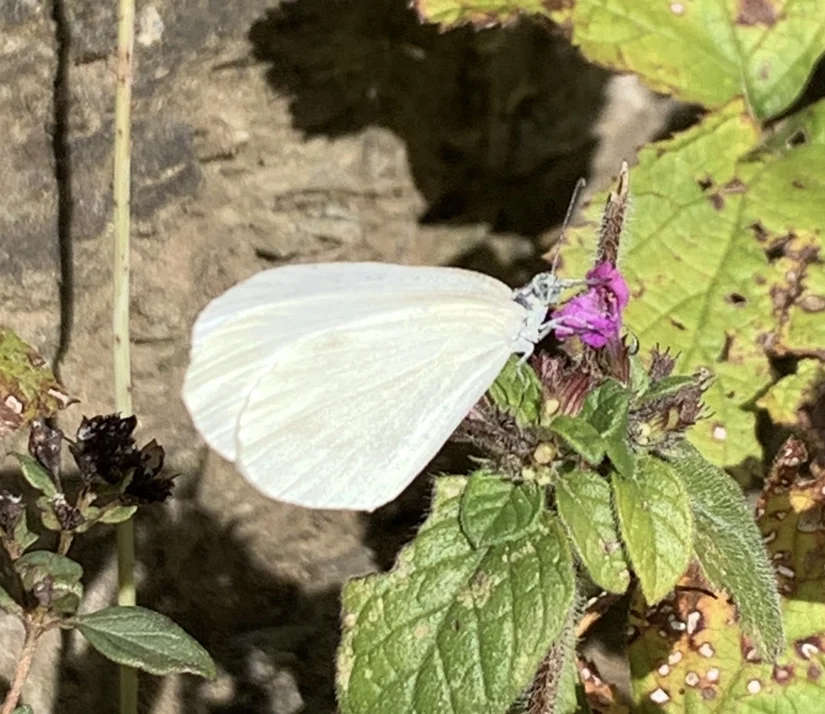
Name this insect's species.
Leptidea sinapis/juvernica
